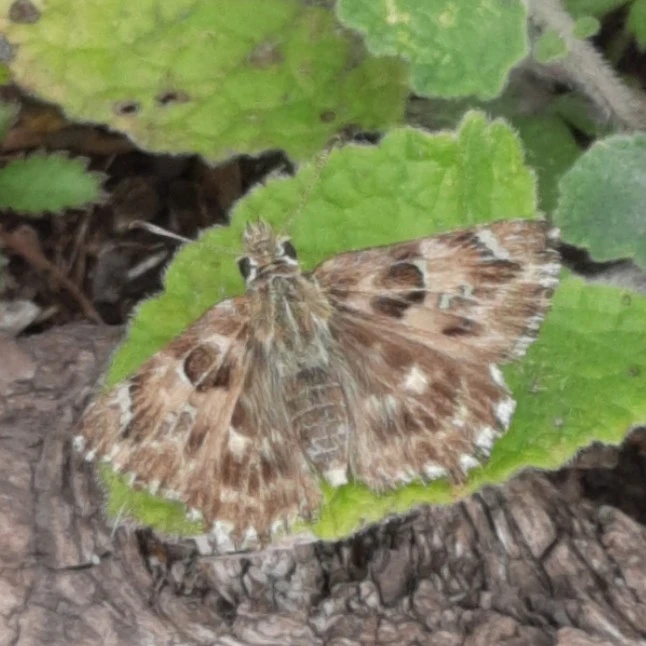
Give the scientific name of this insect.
Carcharodus alceae
